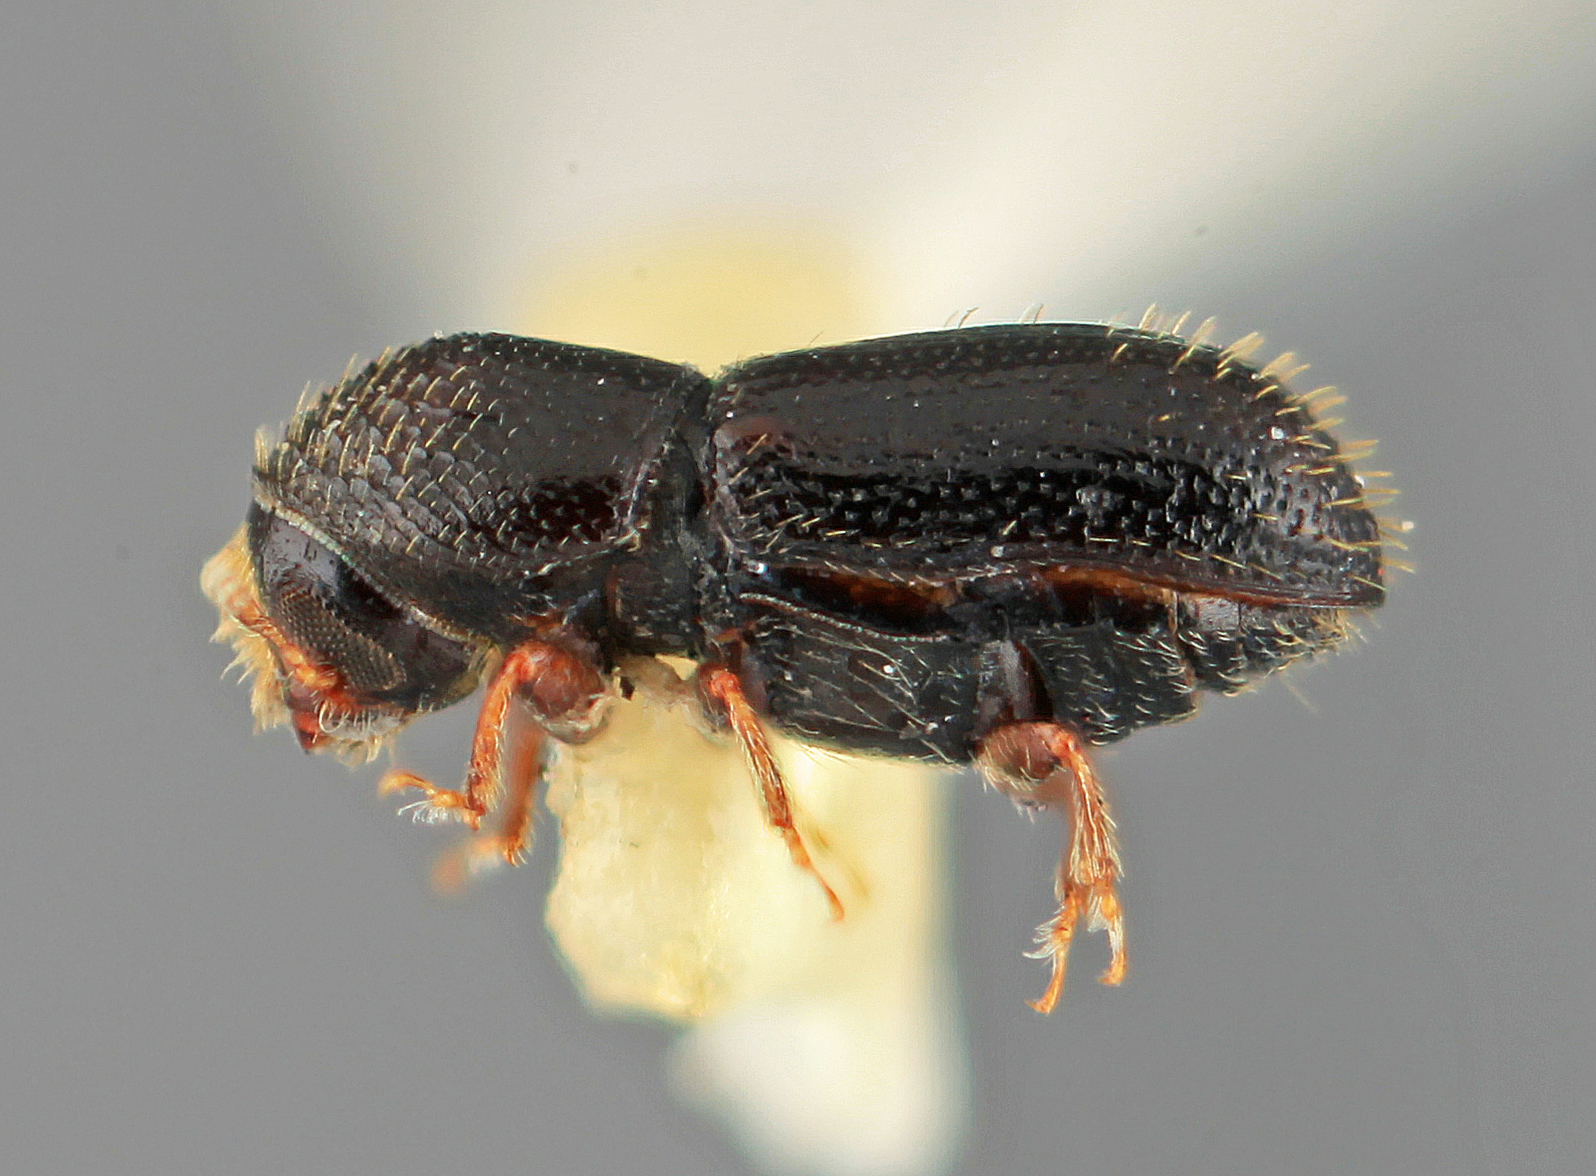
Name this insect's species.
Pityophthorus parilis
